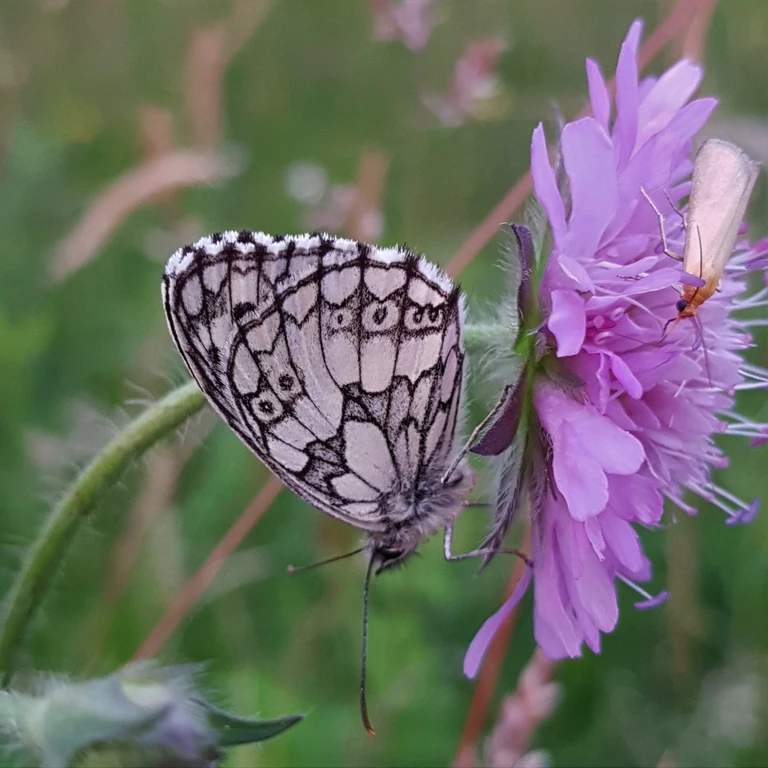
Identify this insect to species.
Melanargia galathea
